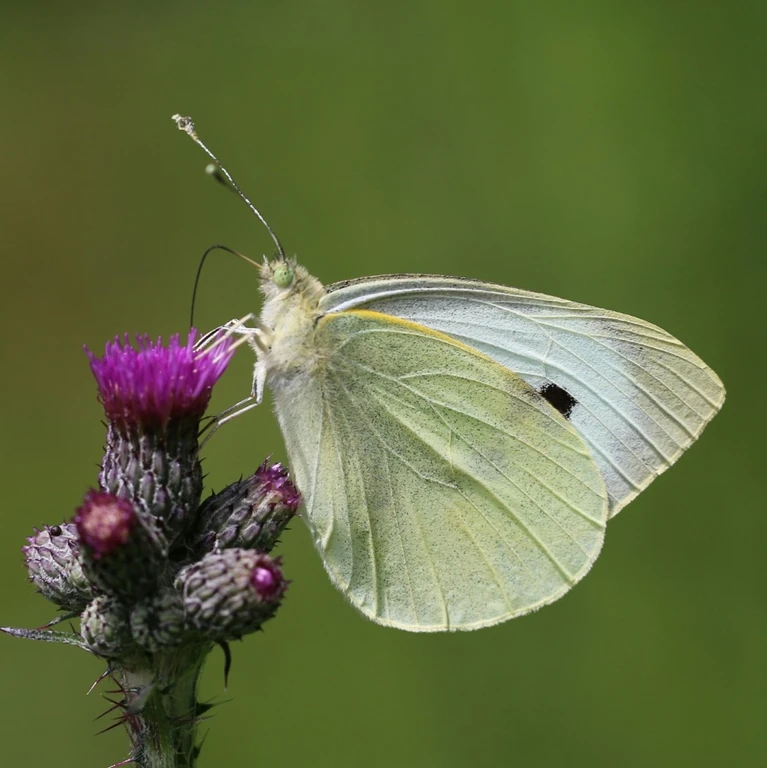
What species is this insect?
Pieris brassicae
